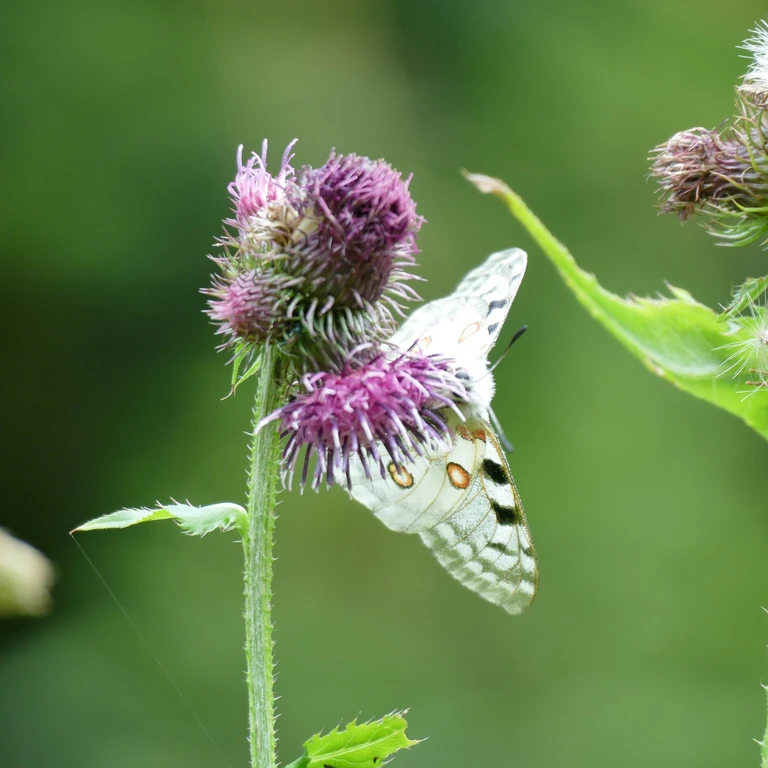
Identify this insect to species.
Parnassius apollo
